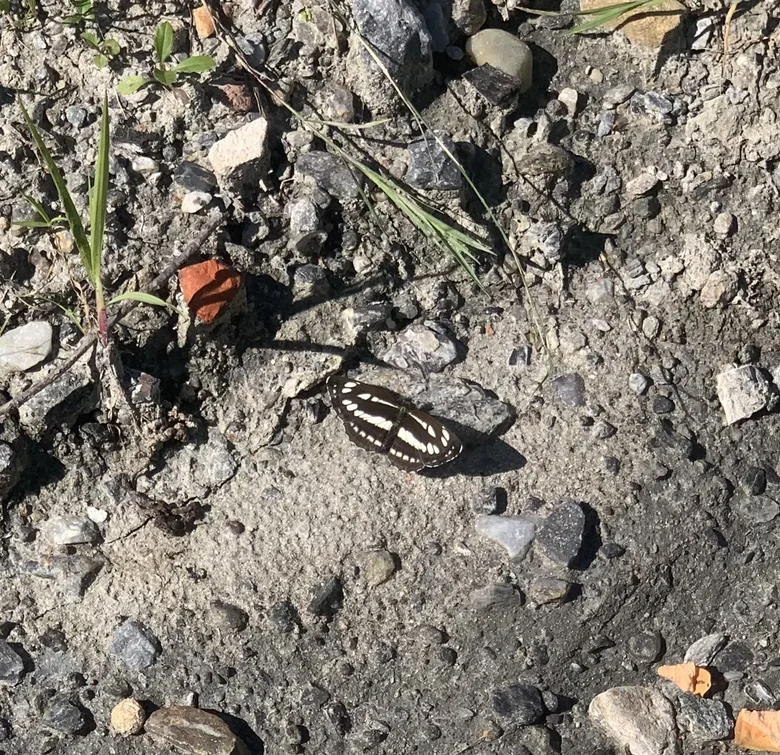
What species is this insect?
Neptis sappho
